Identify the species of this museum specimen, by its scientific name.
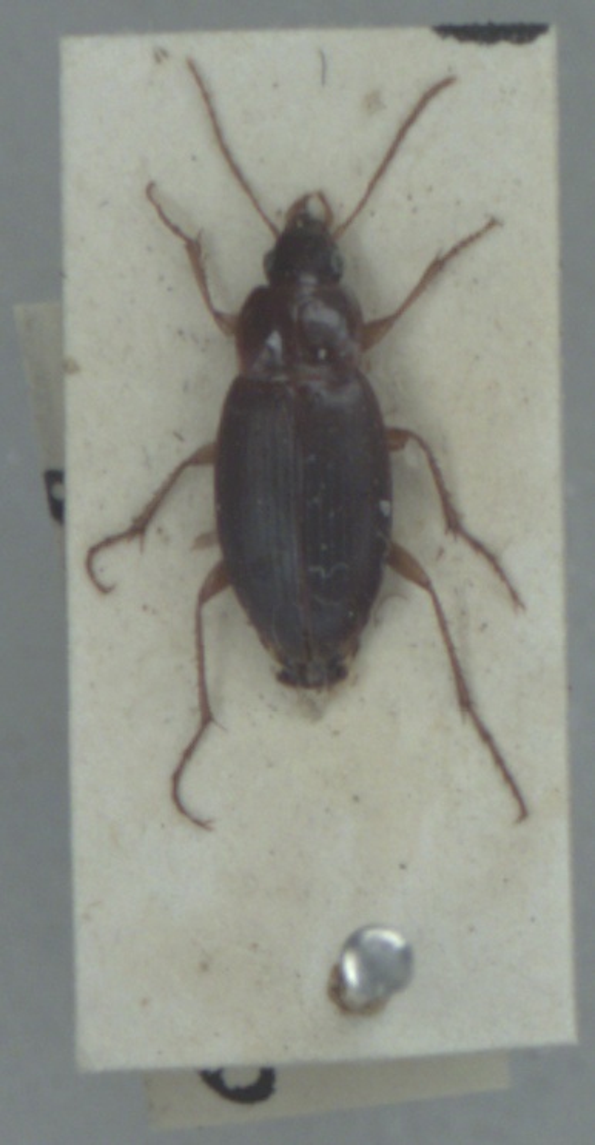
Calathus mollis
